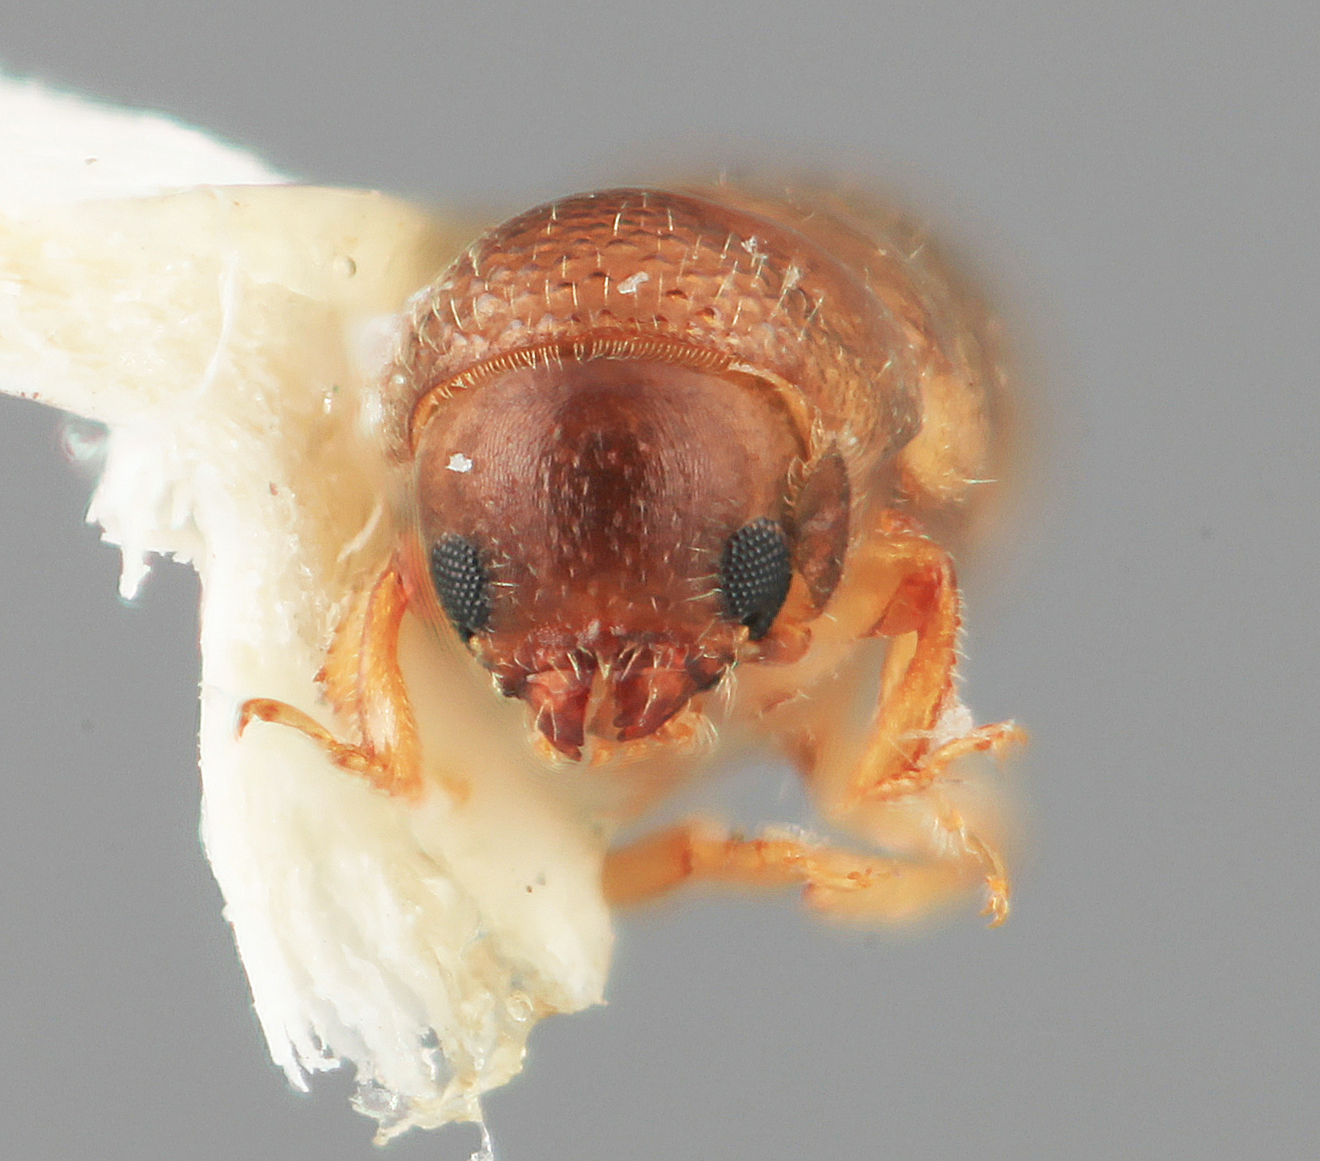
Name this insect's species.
Microcorthylus debilis
